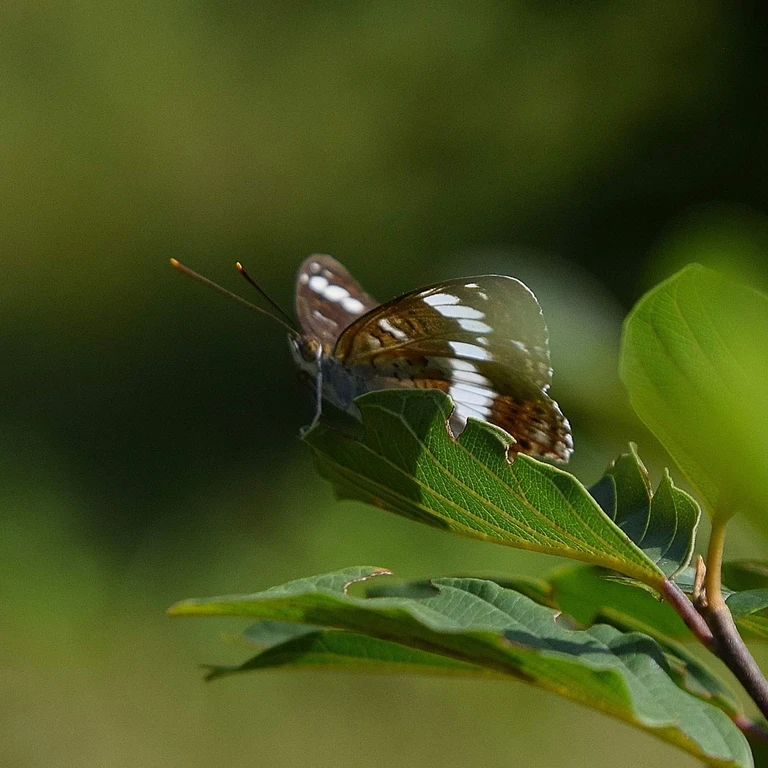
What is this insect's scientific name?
Limenitis camilla (also Ladoga camilla)
